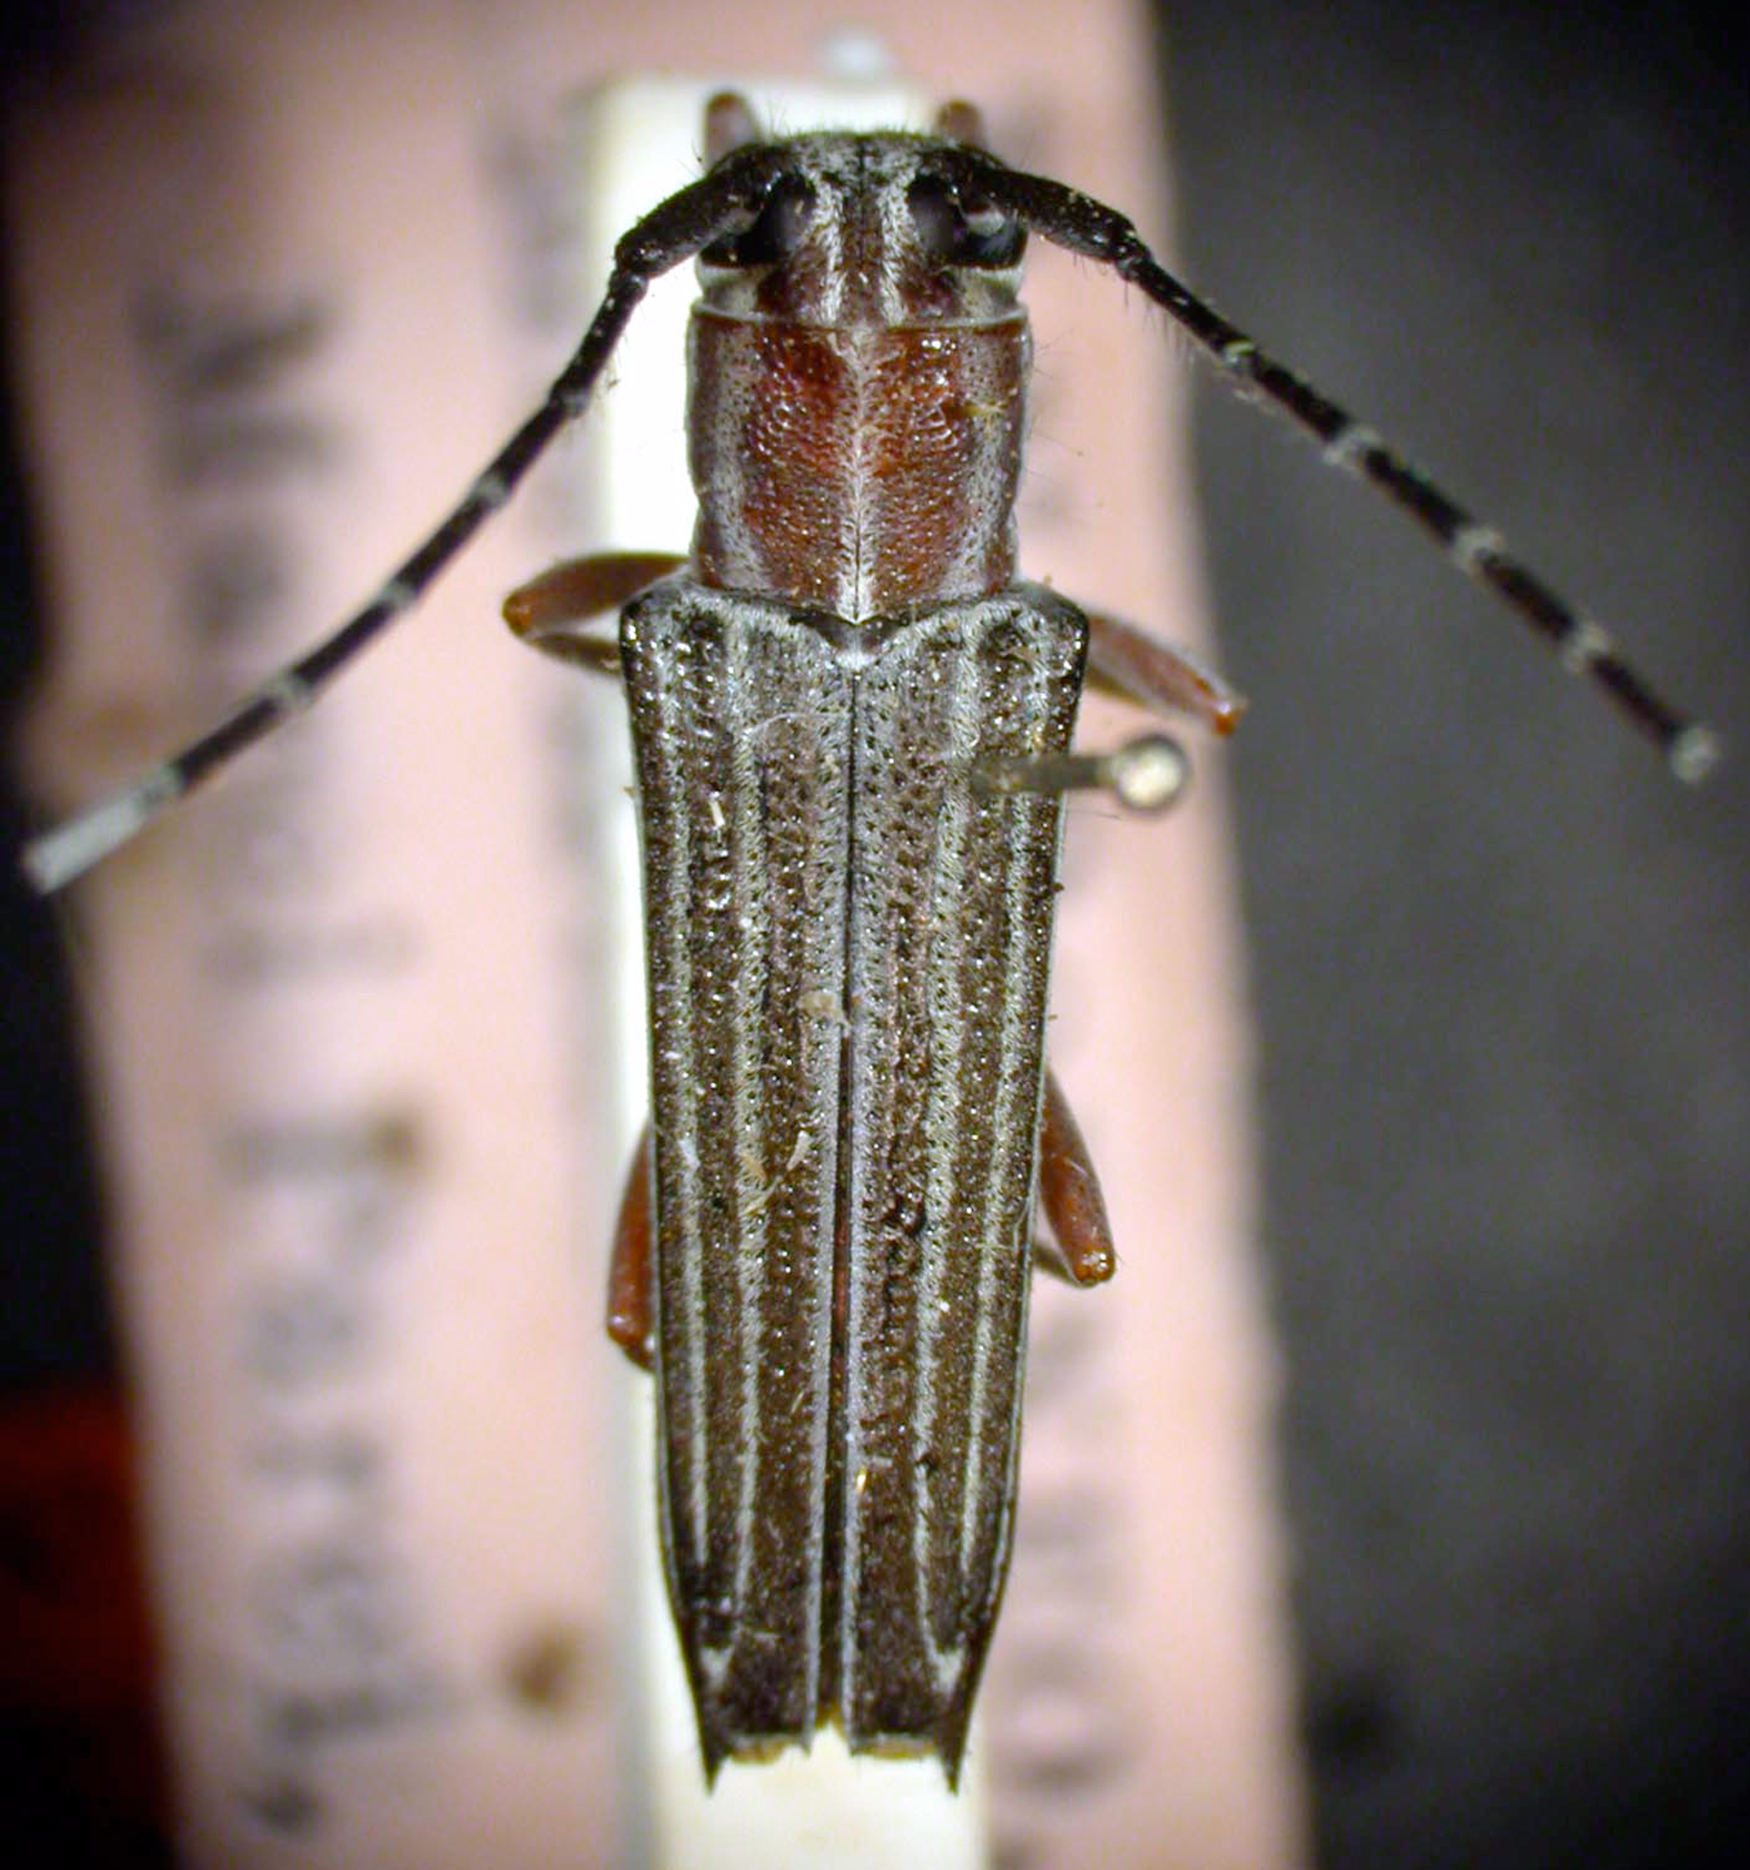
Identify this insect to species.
Glenea kinabaluensis
